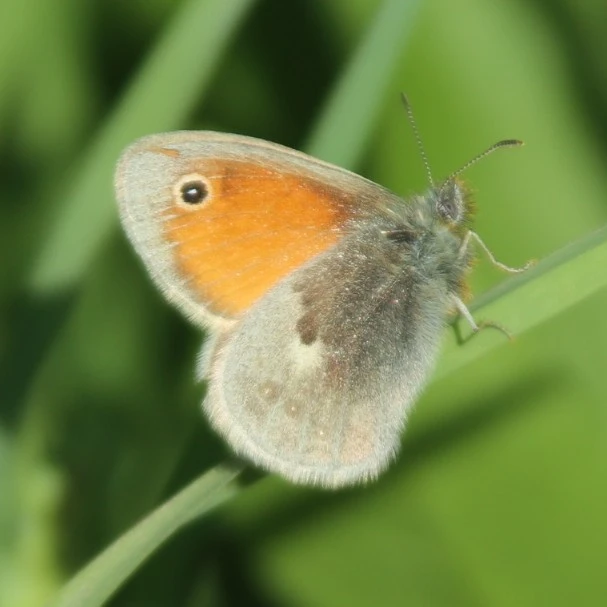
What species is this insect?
Coenonympha pamphilus
